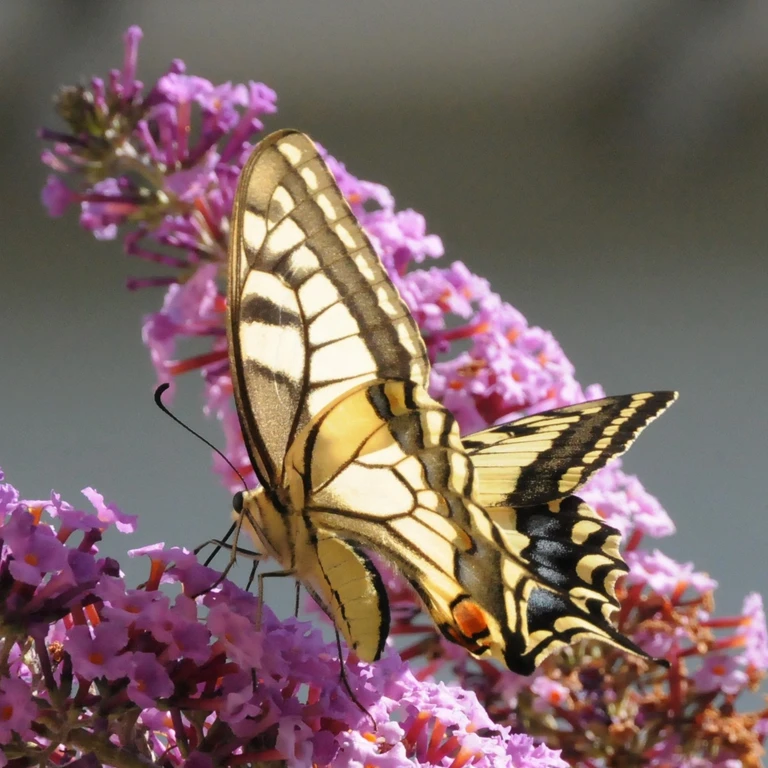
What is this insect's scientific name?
Papilio machaon
